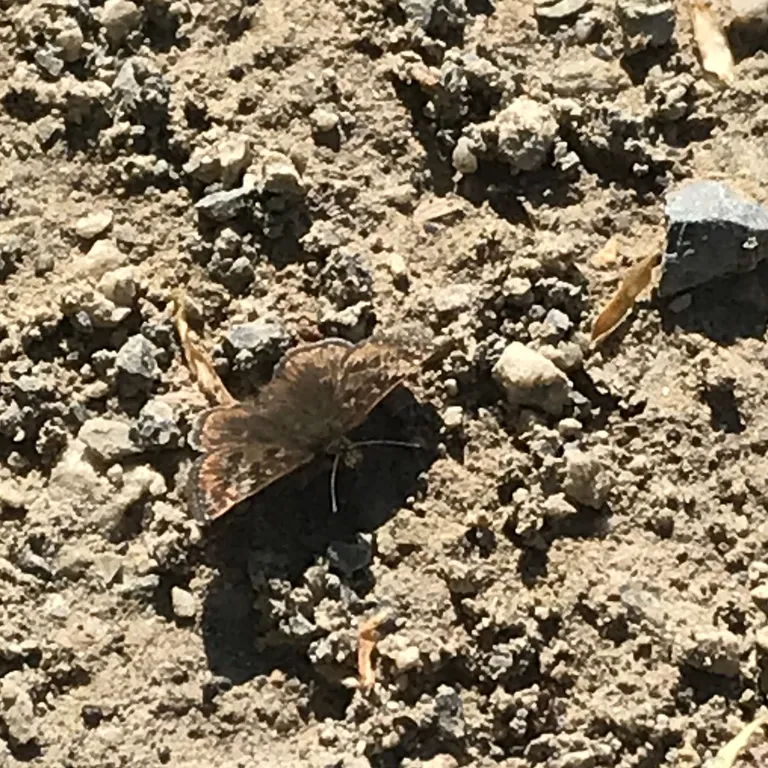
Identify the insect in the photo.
Erynnis tages
